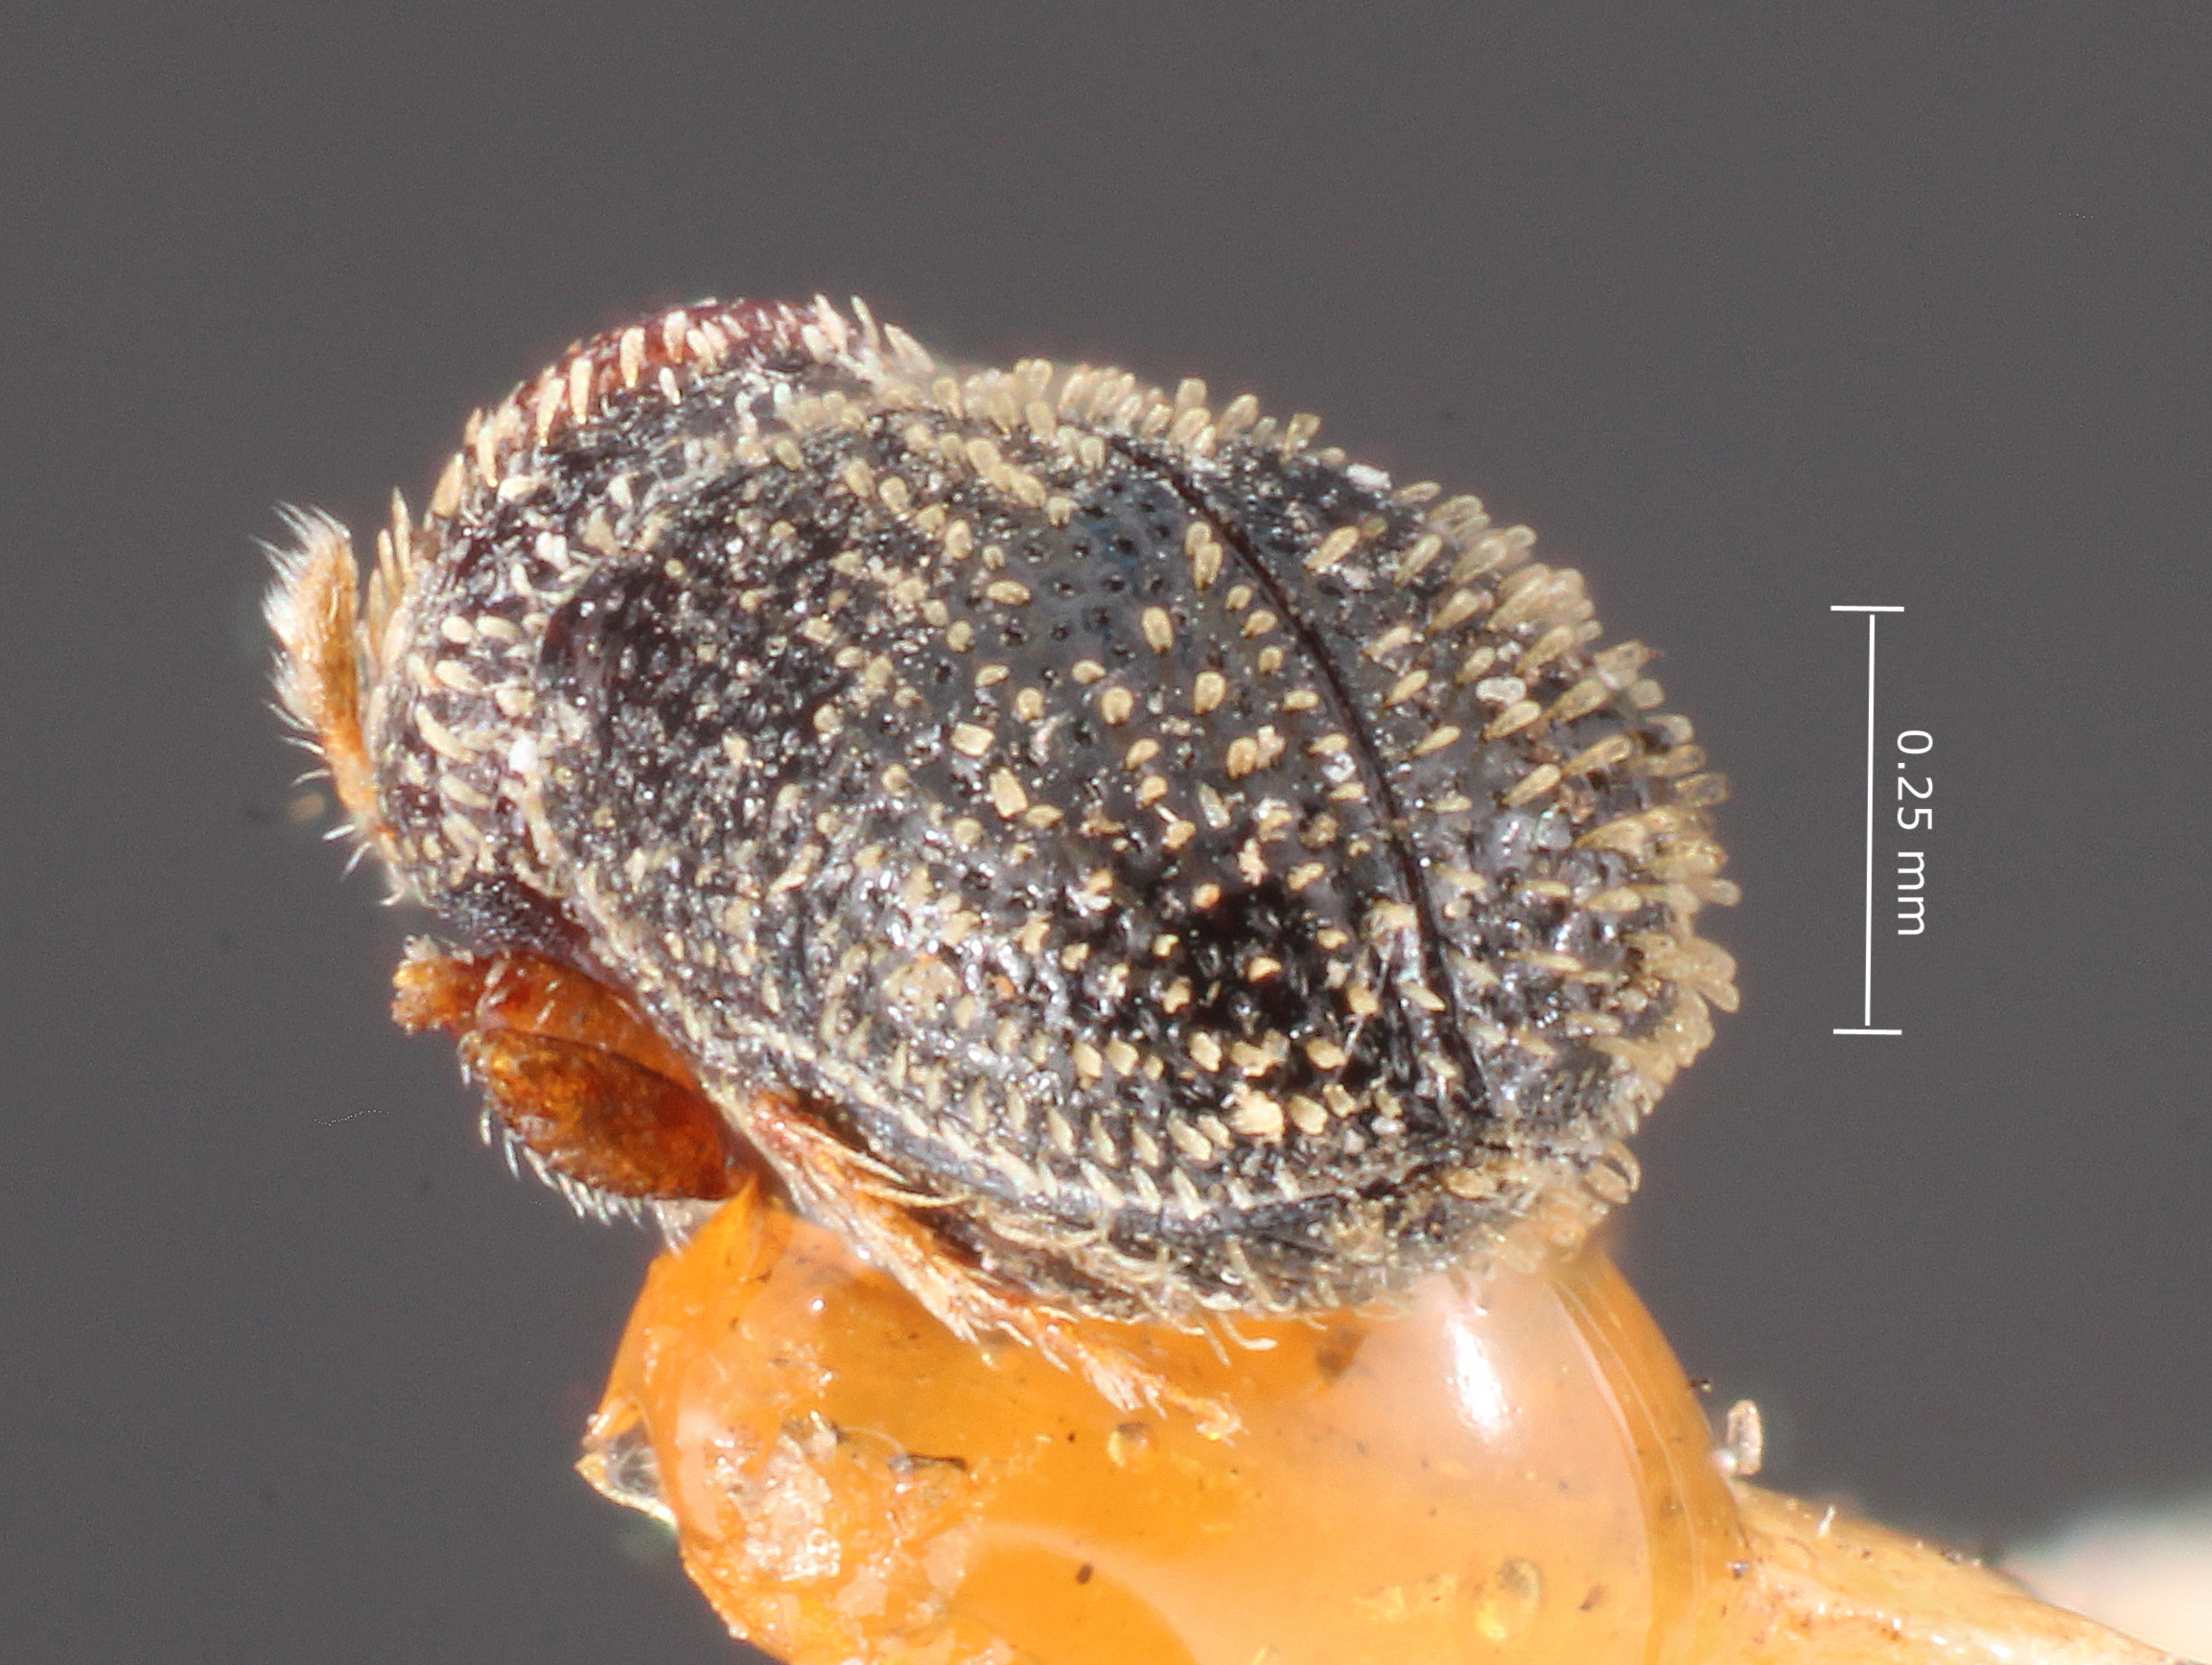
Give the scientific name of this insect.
Pseudothysanoes phorodendri
